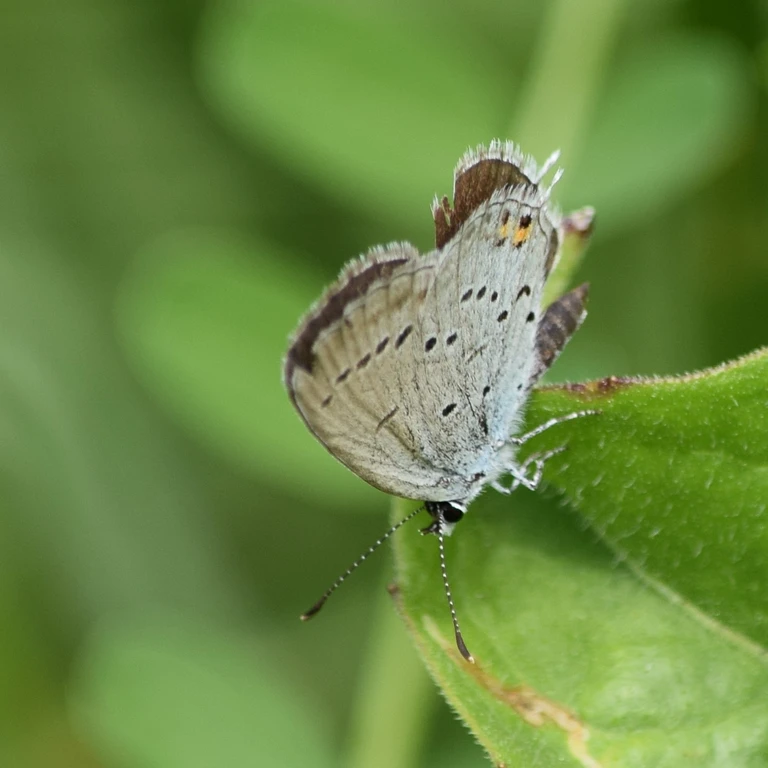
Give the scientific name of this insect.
Cupido argiades (also Elkalyce argiades)
